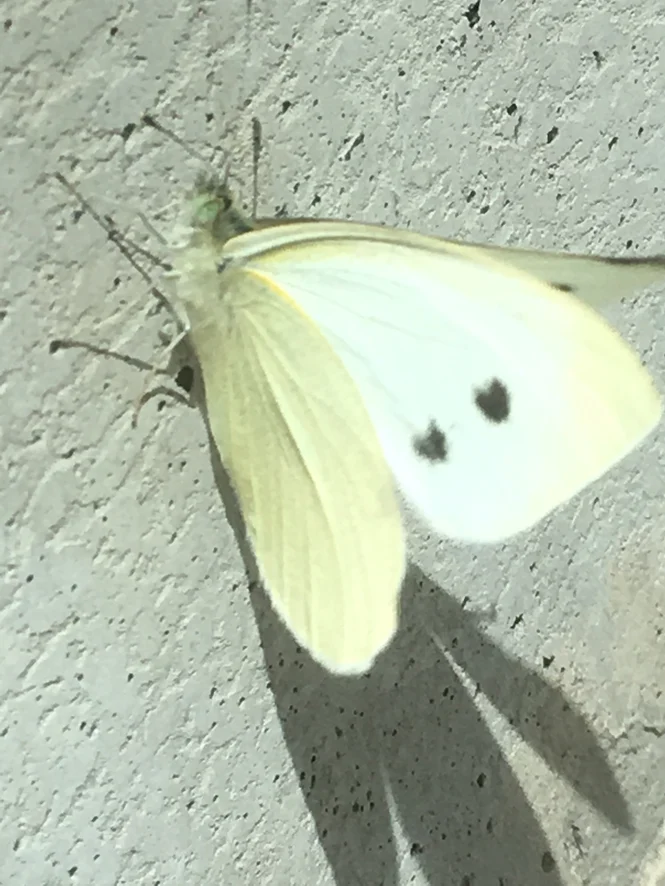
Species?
Pieris rapae
